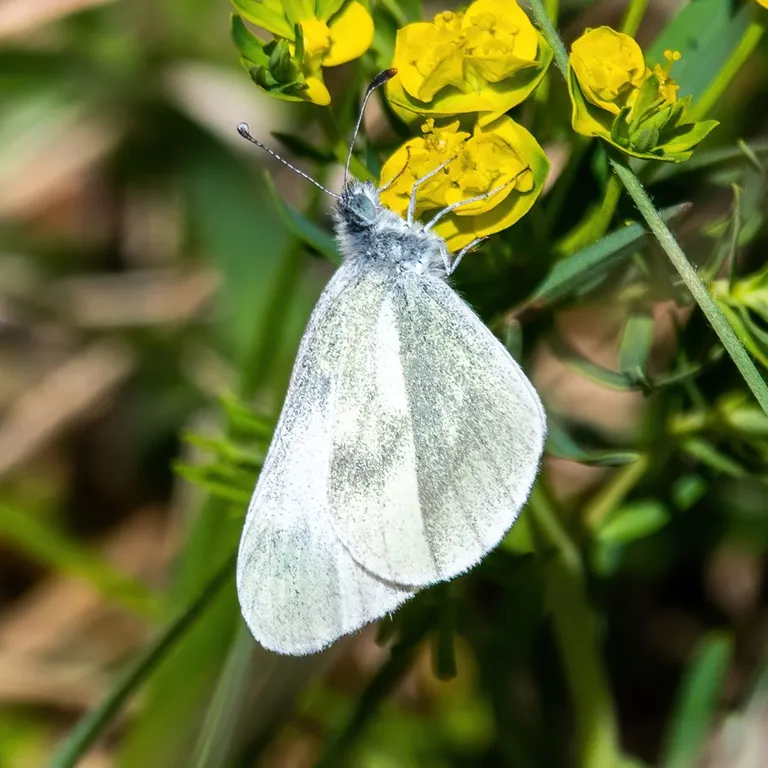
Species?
Leptidea sinapis/juvernica
